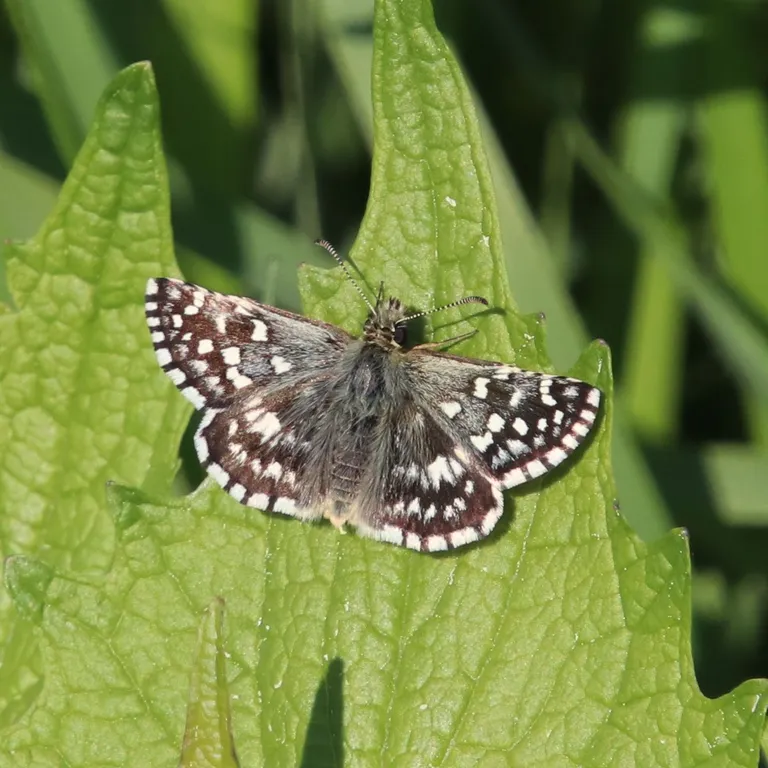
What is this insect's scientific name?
Pyrgus malvae
